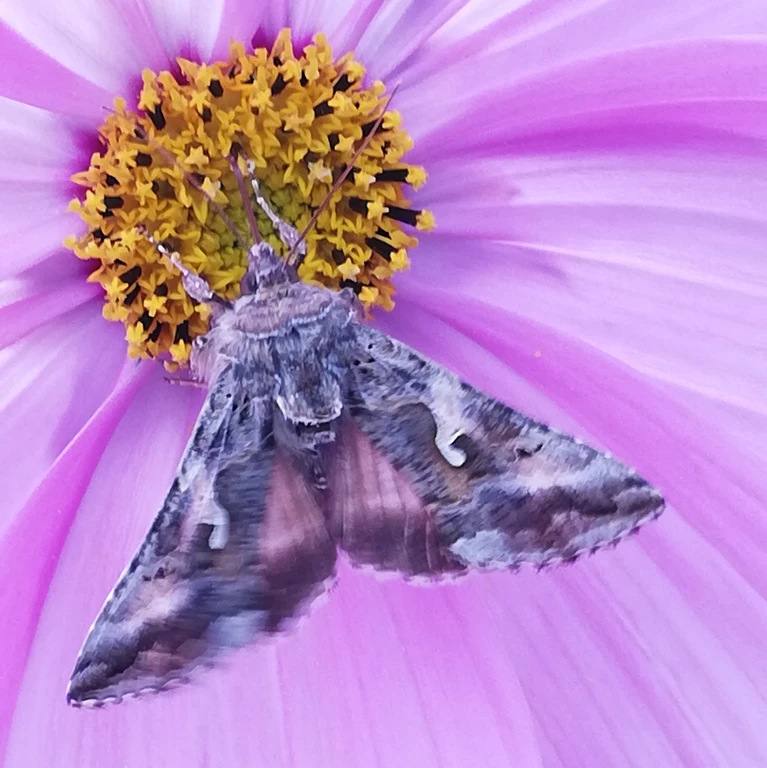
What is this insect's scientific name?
Autographa gamma
